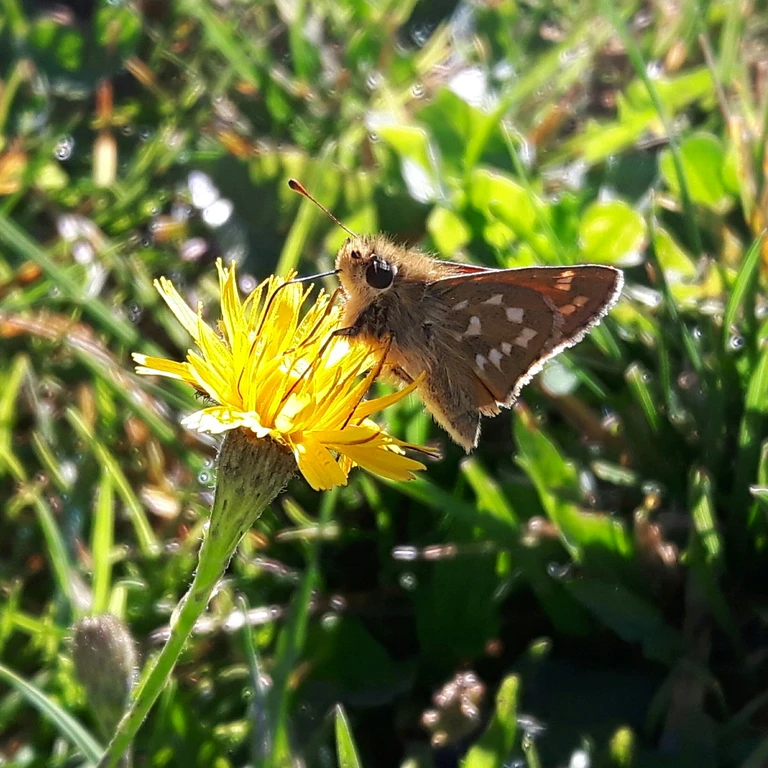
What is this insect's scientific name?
Hesperia comma
